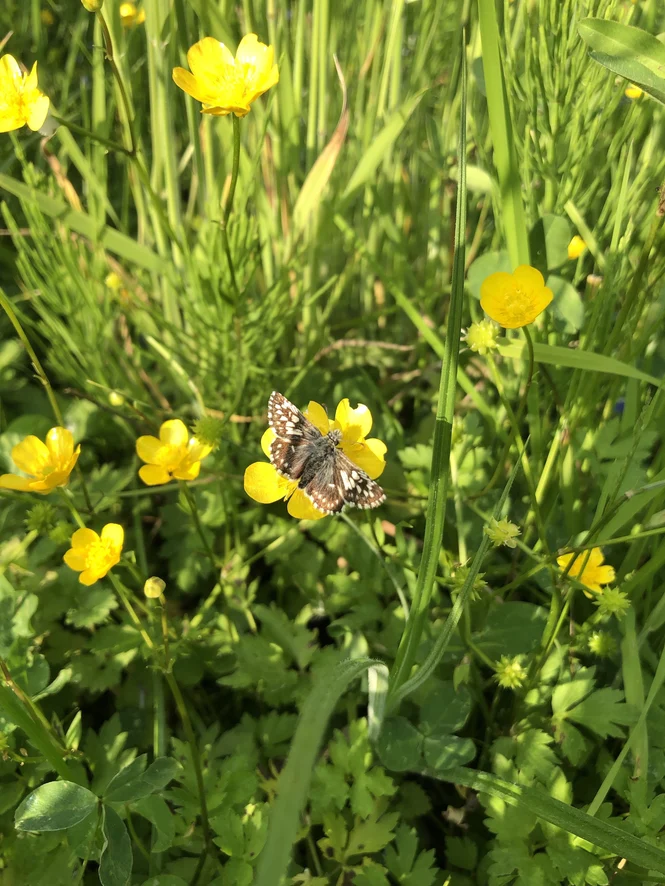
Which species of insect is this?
Pyrgus malvae
